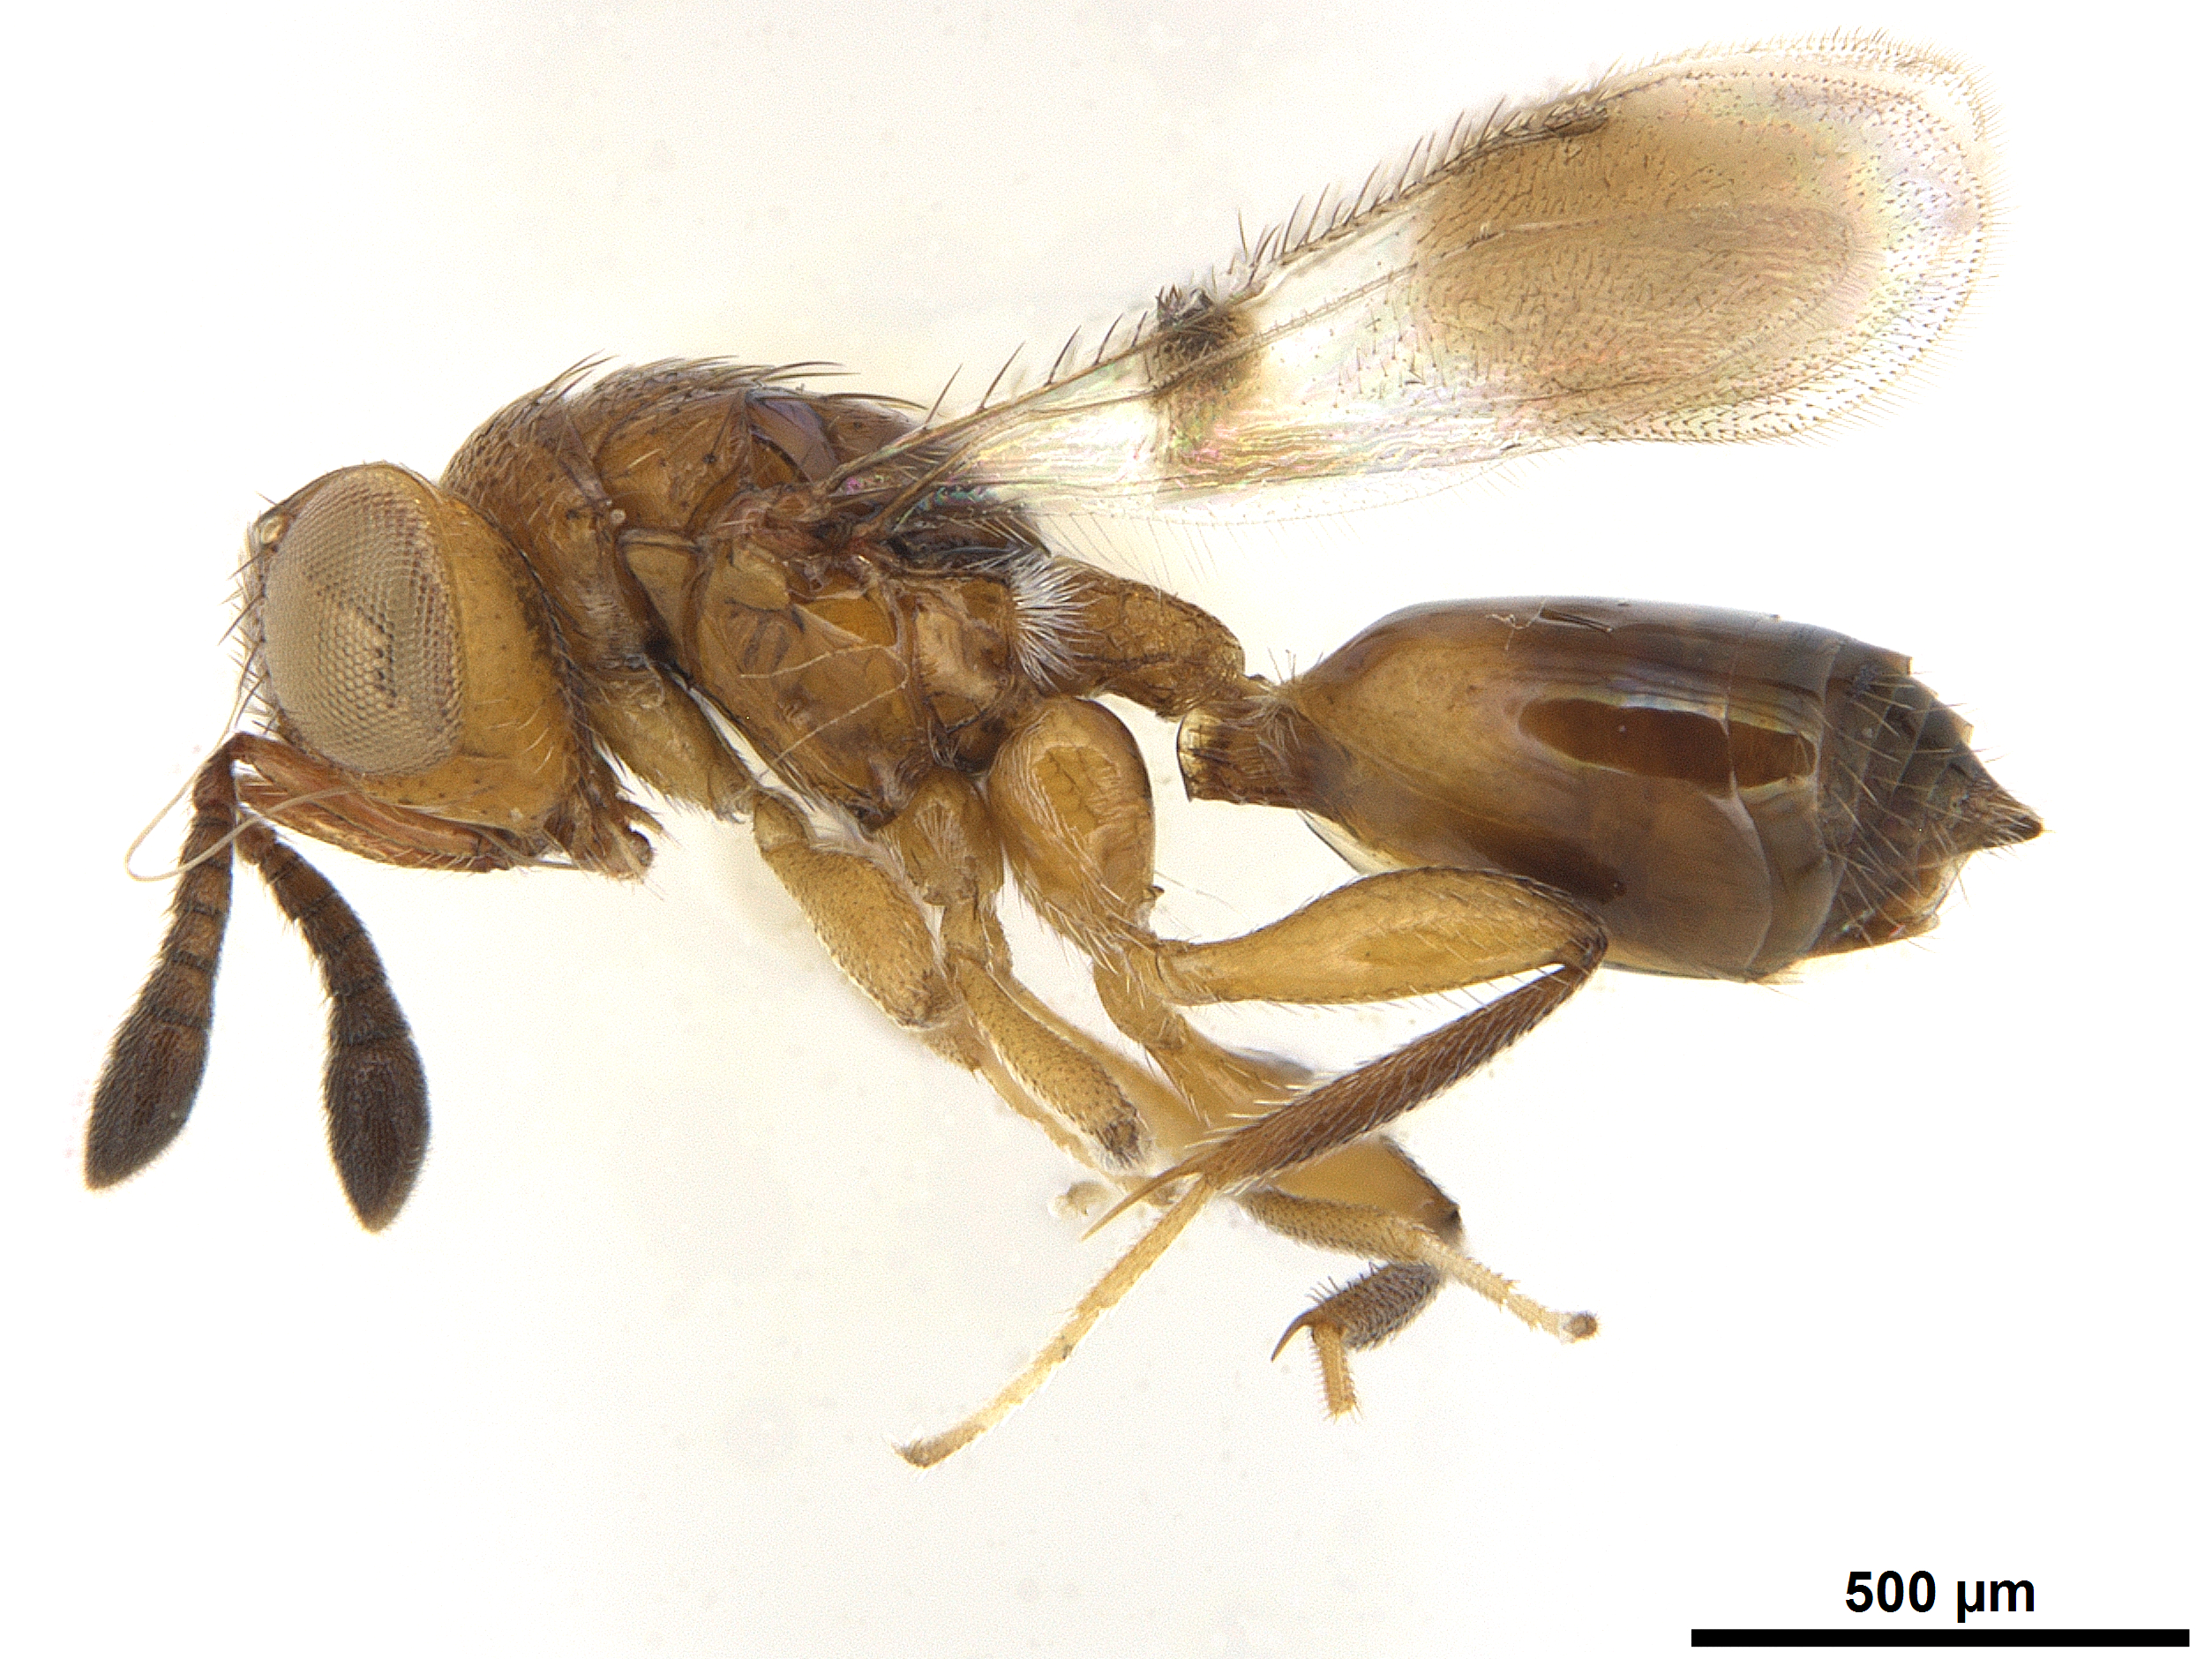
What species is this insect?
Ophelosia bifasciata
